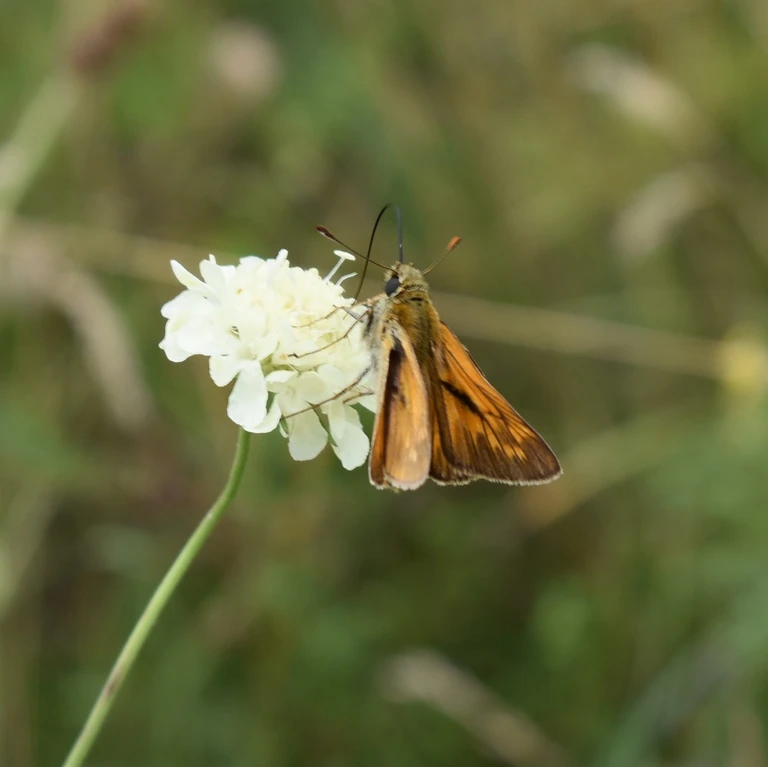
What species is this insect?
Ochlodes sylvanus (also Ochlodes venata)
